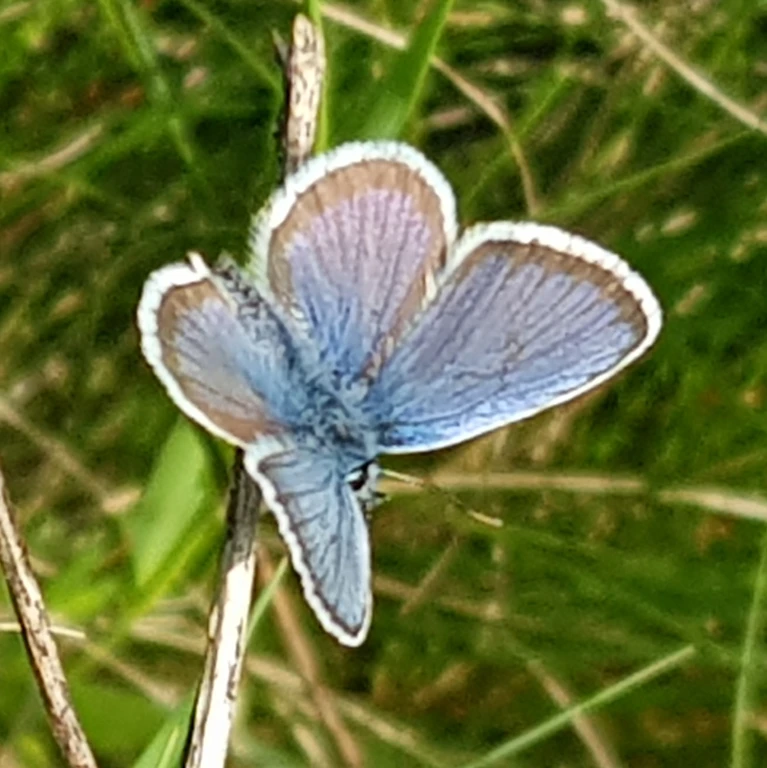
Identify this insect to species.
Plebejus argus
